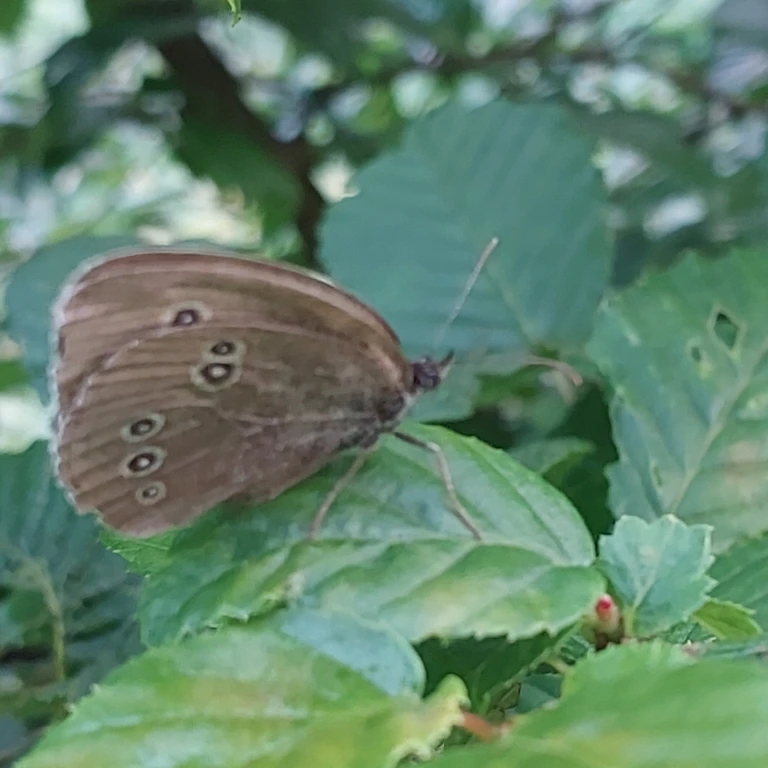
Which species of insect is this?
Aphantopus hyperantus
